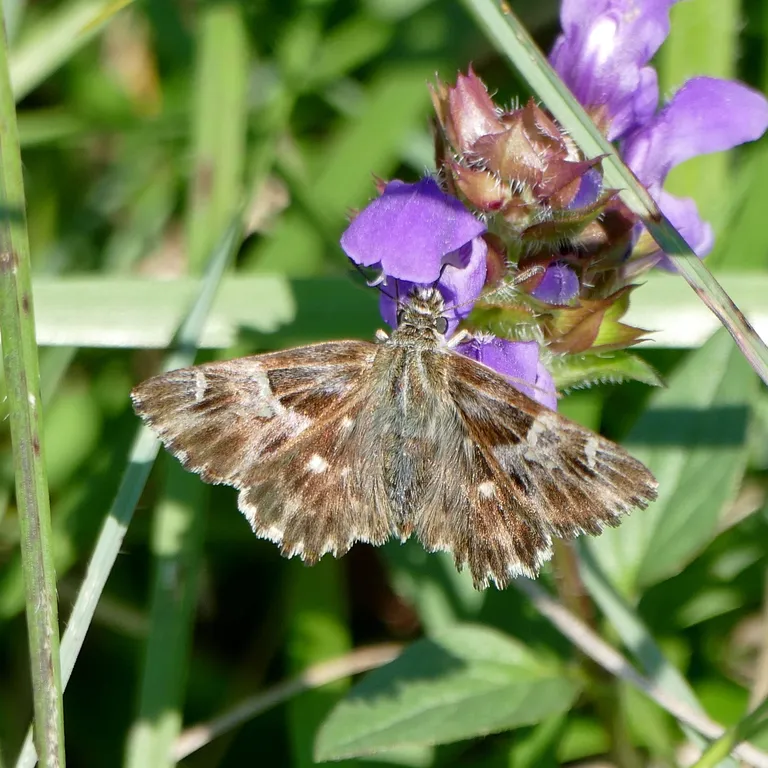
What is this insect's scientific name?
Muschampia floccifera (also Carcharodus floccifera)
